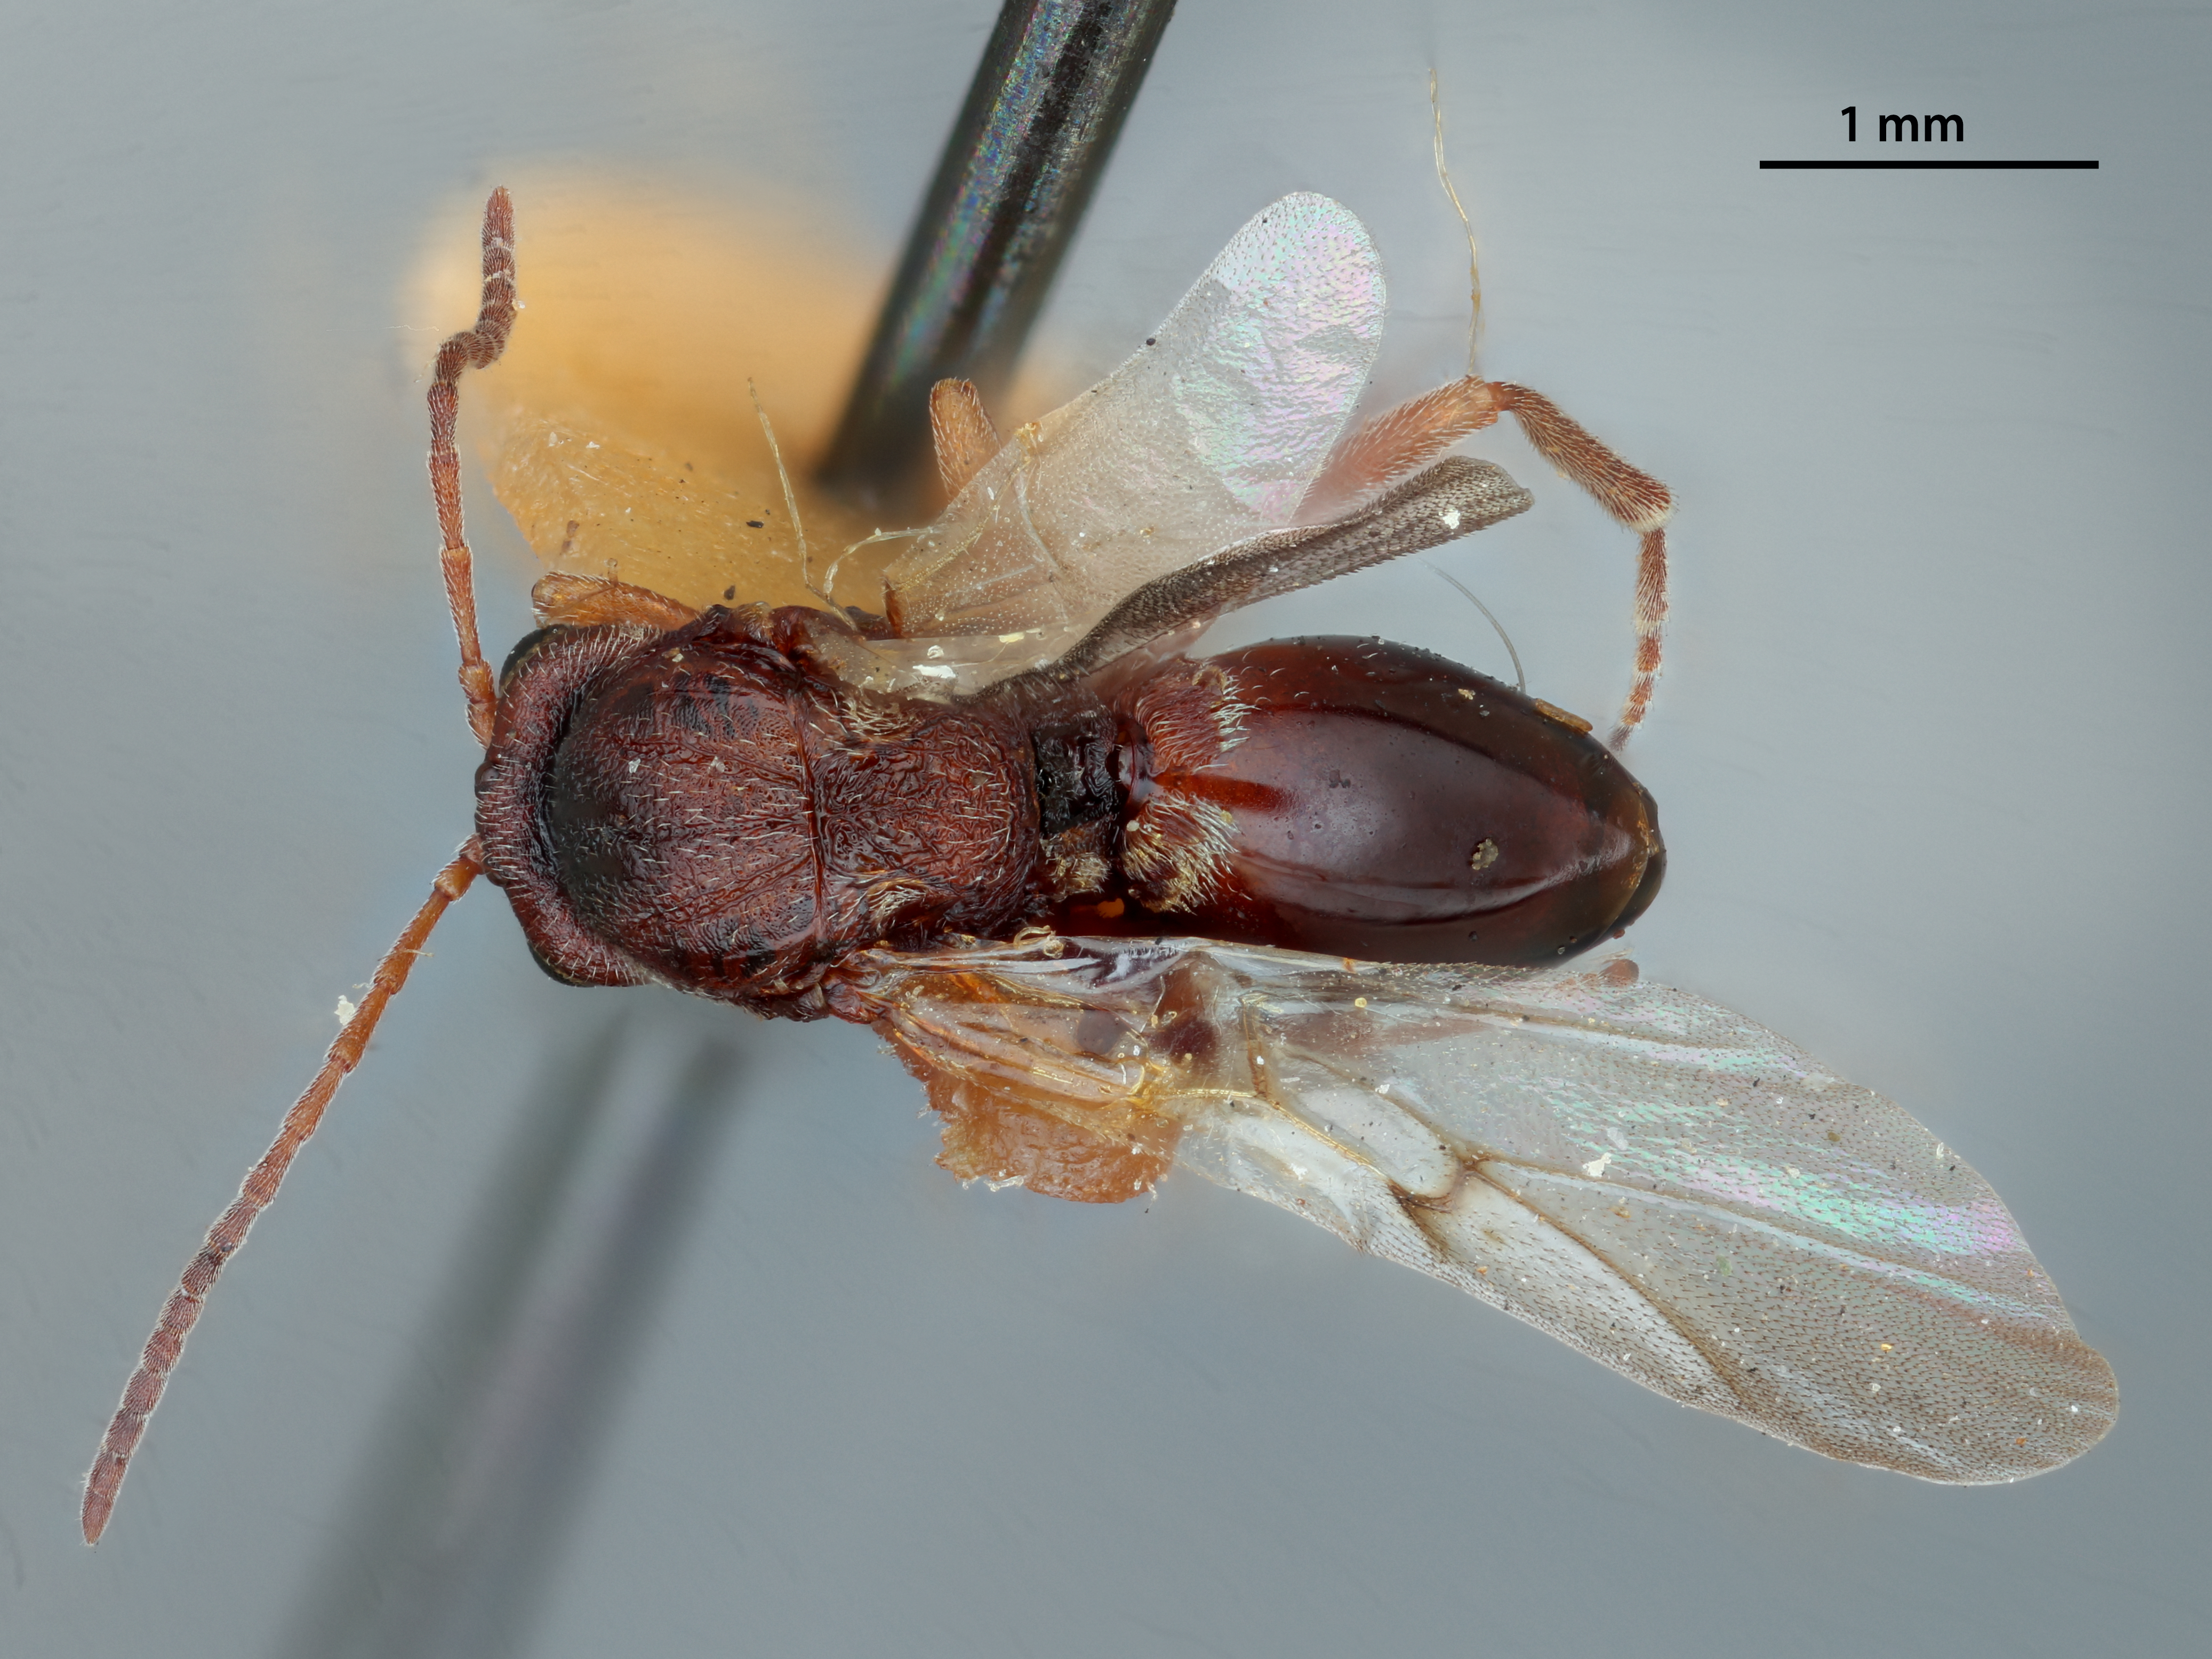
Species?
Callirhytis fulva
